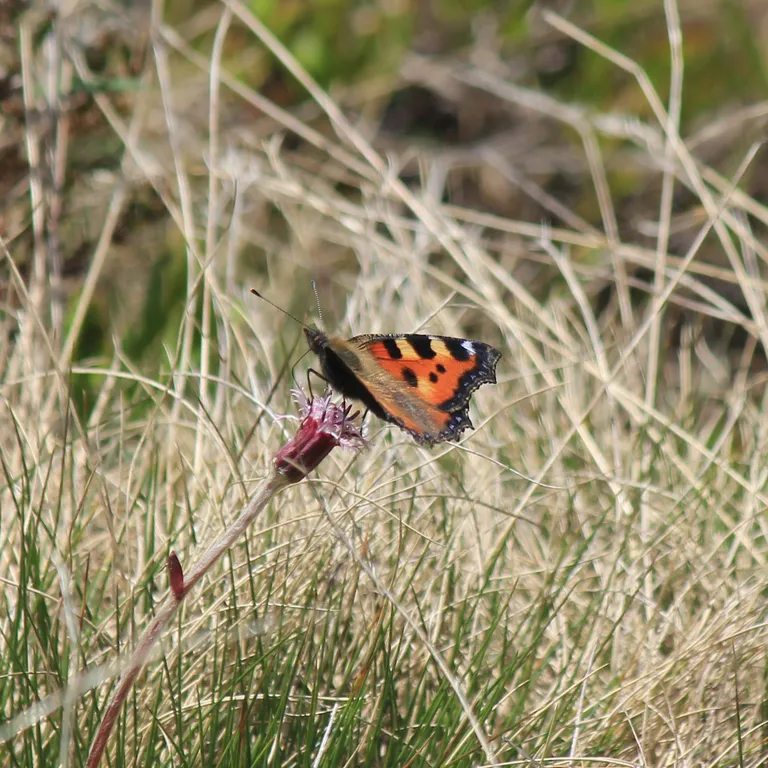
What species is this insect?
Aglais urticae
